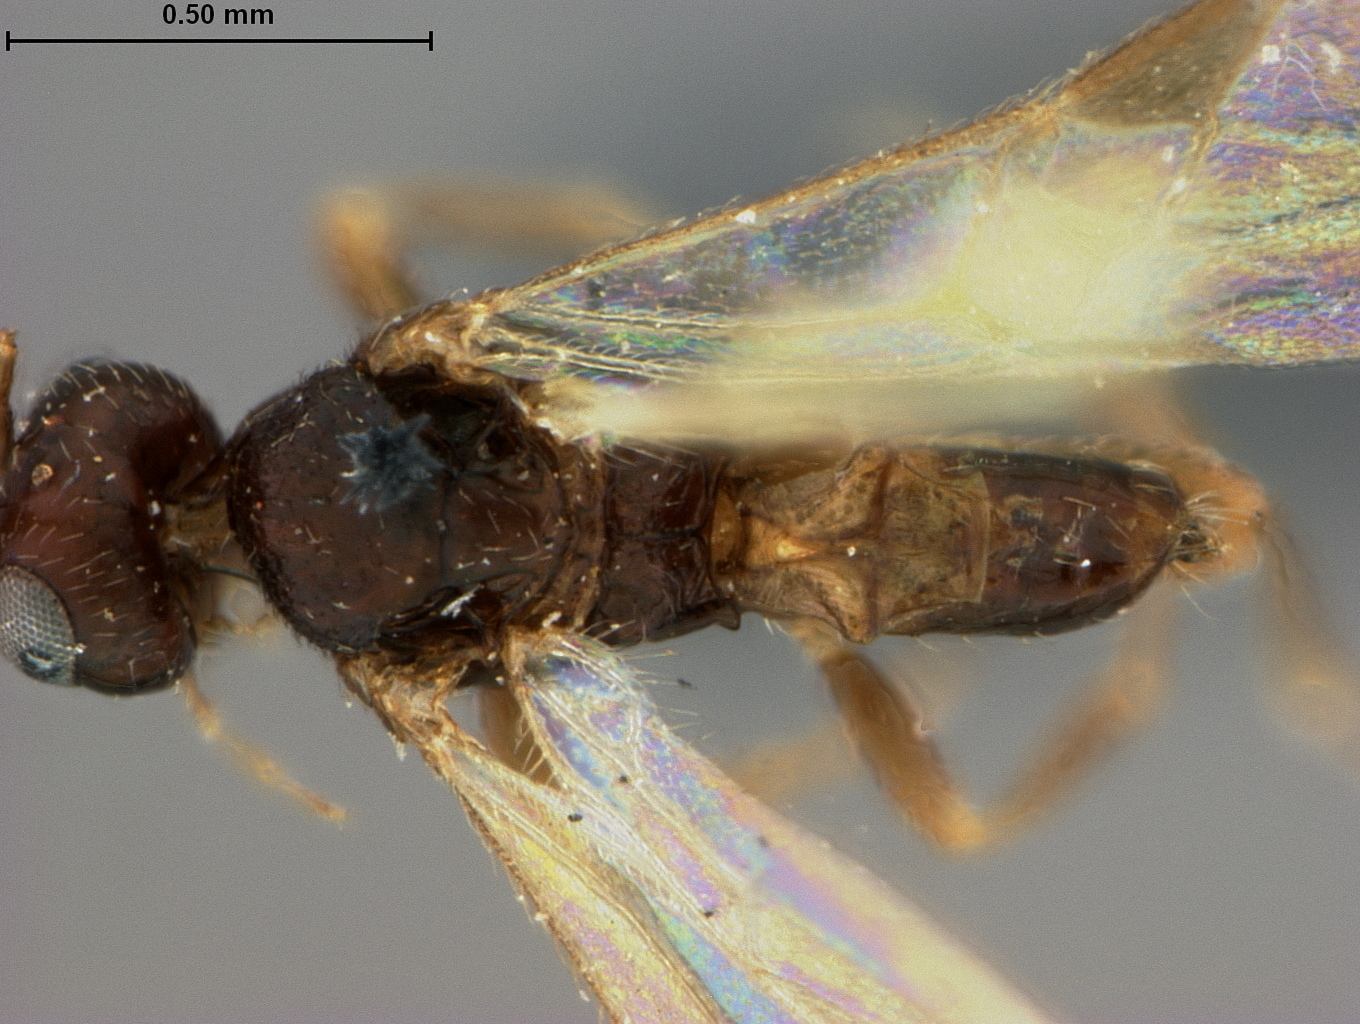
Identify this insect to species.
Mirax grapholithae
